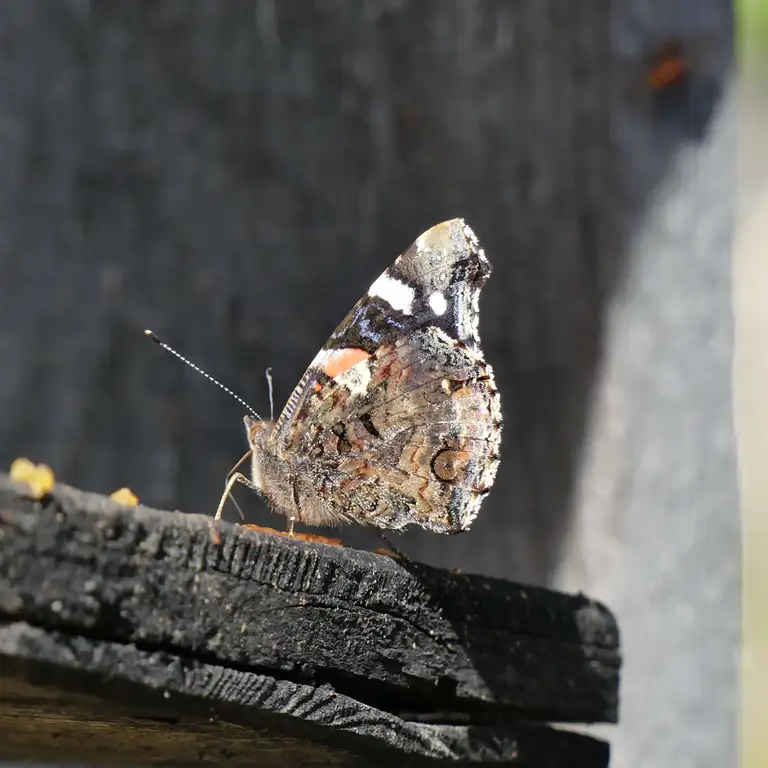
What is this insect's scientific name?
Vanessa atalanta
